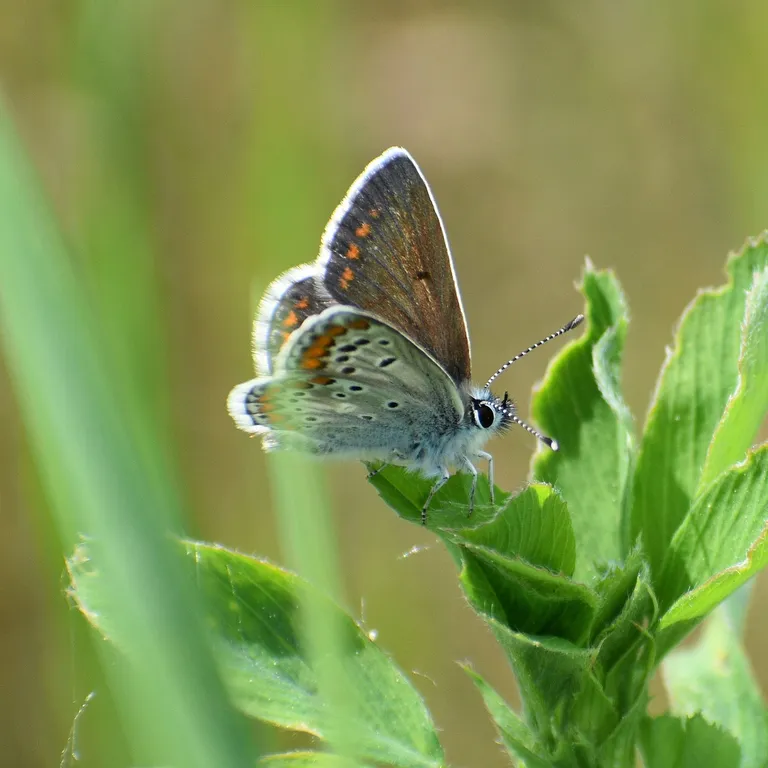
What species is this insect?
Aricia agestis/artaxerxes
